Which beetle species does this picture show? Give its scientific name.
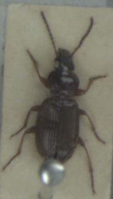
Pterostichus strenuus
